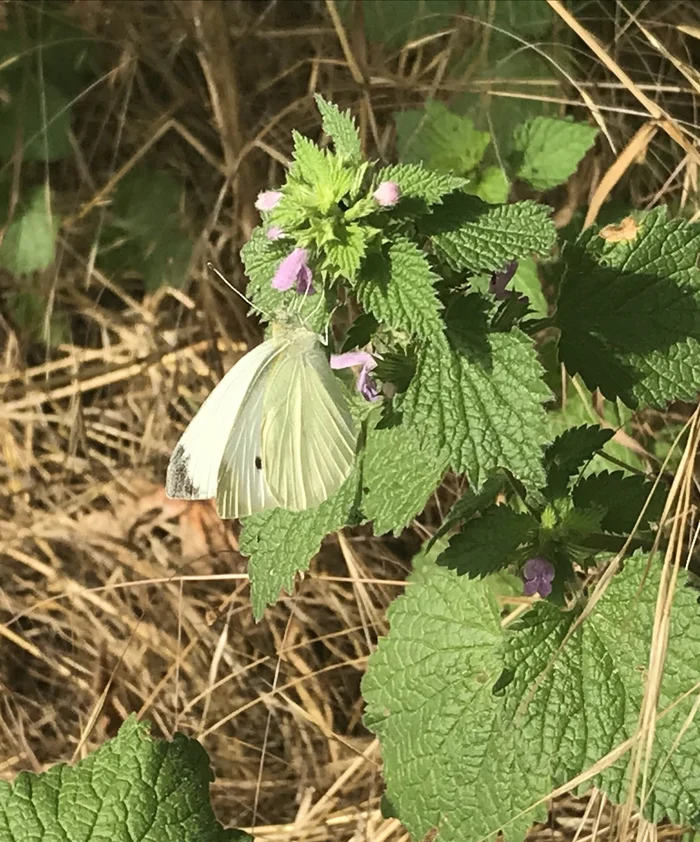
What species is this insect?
Pieris rapae
